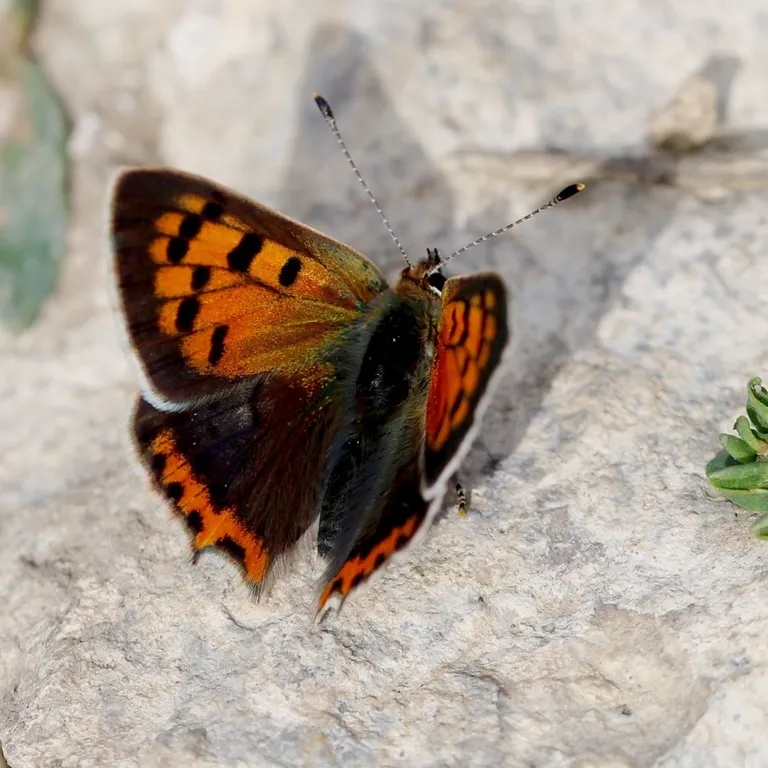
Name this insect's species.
Lycaena phlaeas
